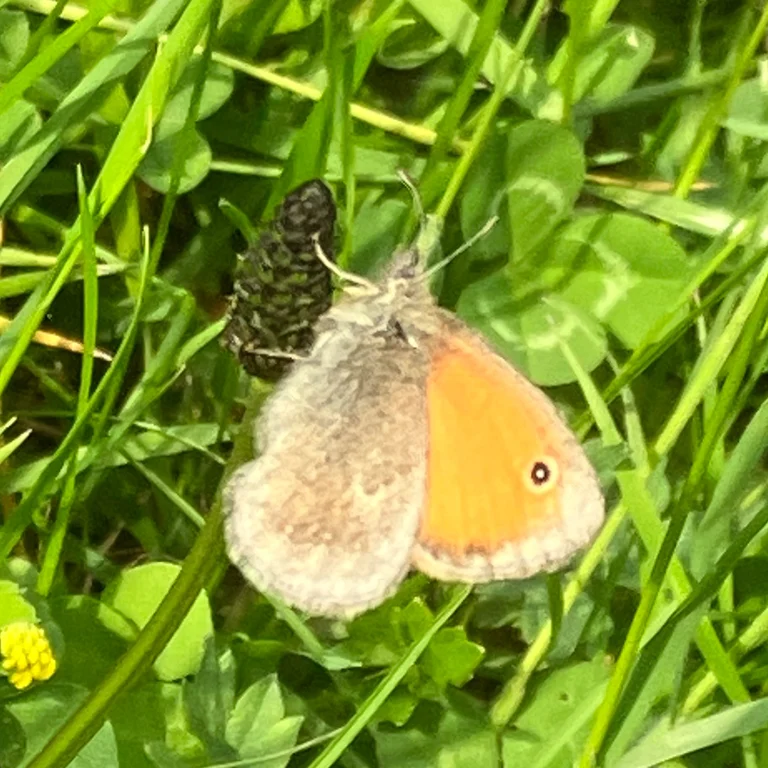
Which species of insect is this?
Coenonympha pamphilus
